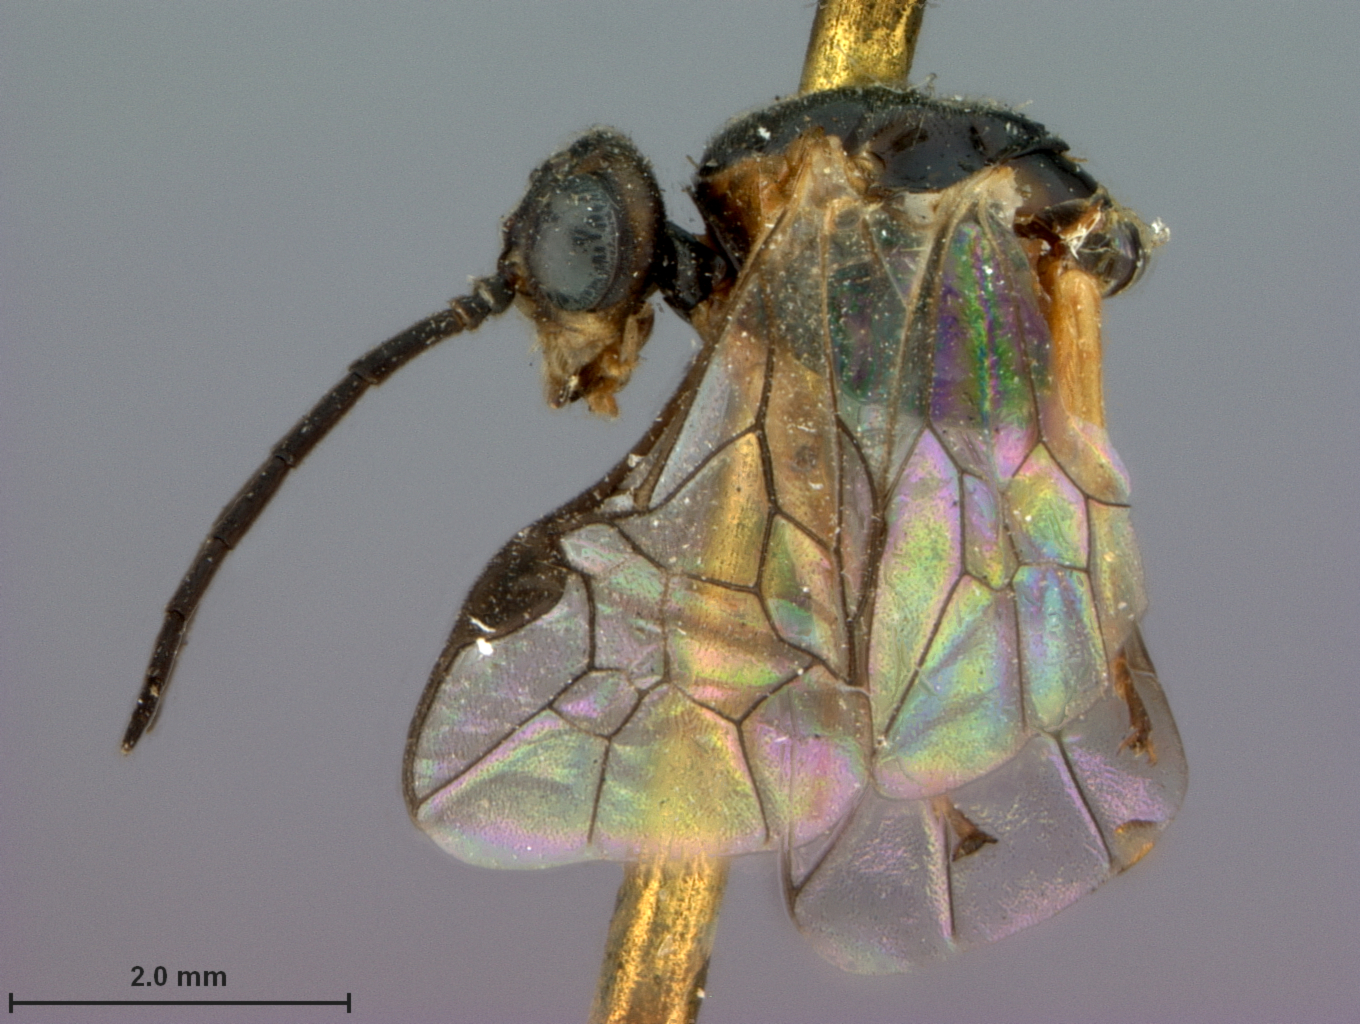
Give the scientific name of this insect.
Pteronus fylesii
